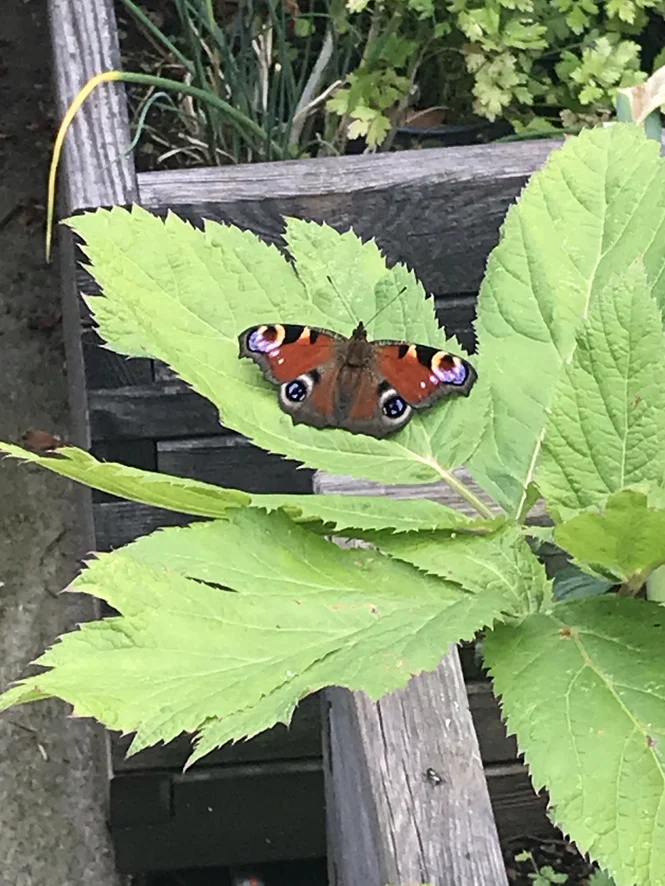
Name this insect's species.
Aglais io
